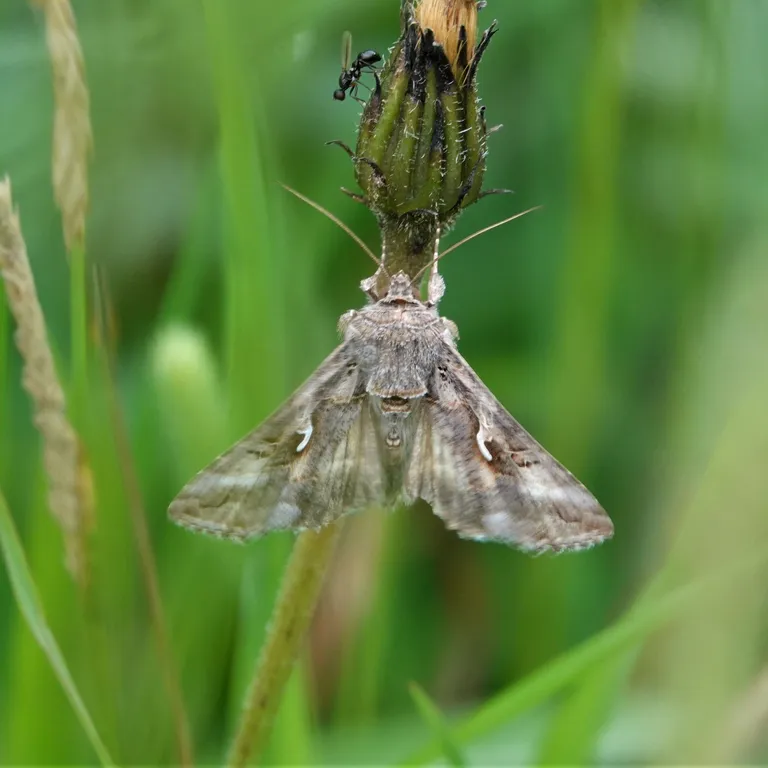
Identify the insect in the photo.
Autographa gamma
